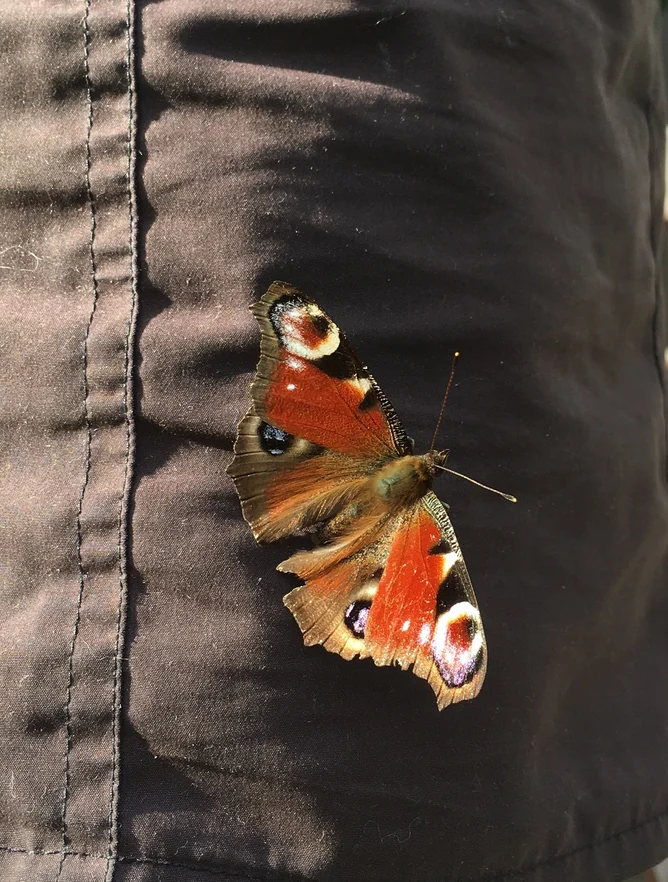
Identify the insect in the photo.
Aglais io
